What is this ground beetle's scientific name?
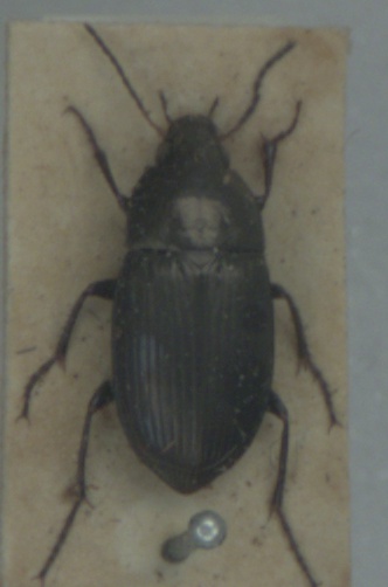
Amara similata
